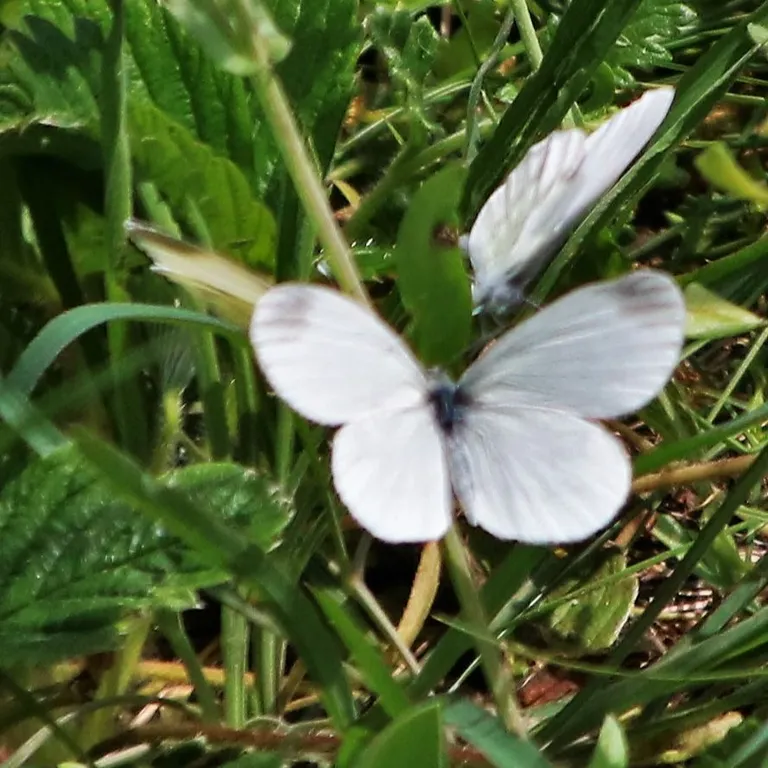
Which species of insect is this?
Leptidea sinapis/juvernica
